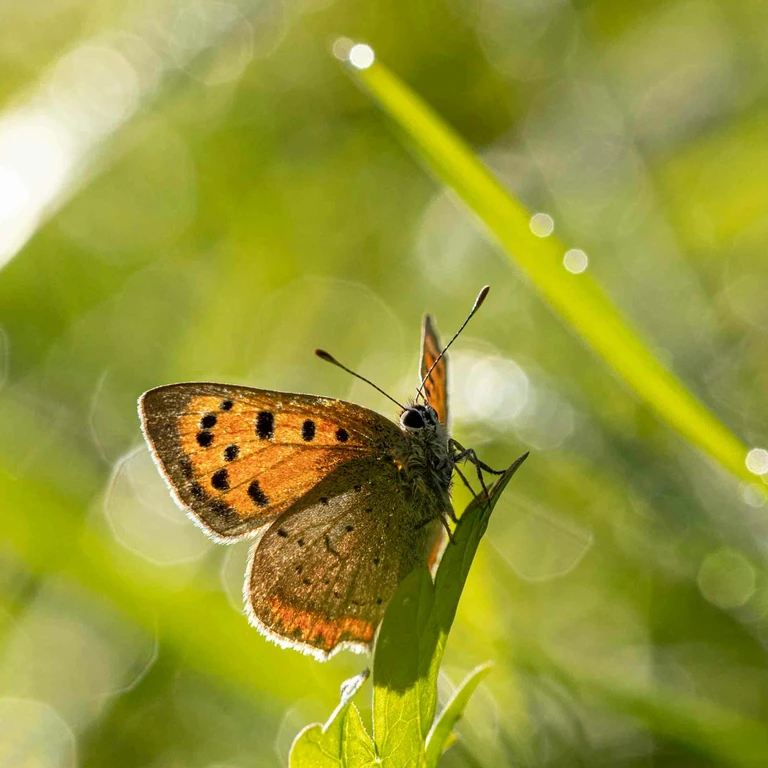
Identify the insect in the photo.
Lycaena phlaeas
